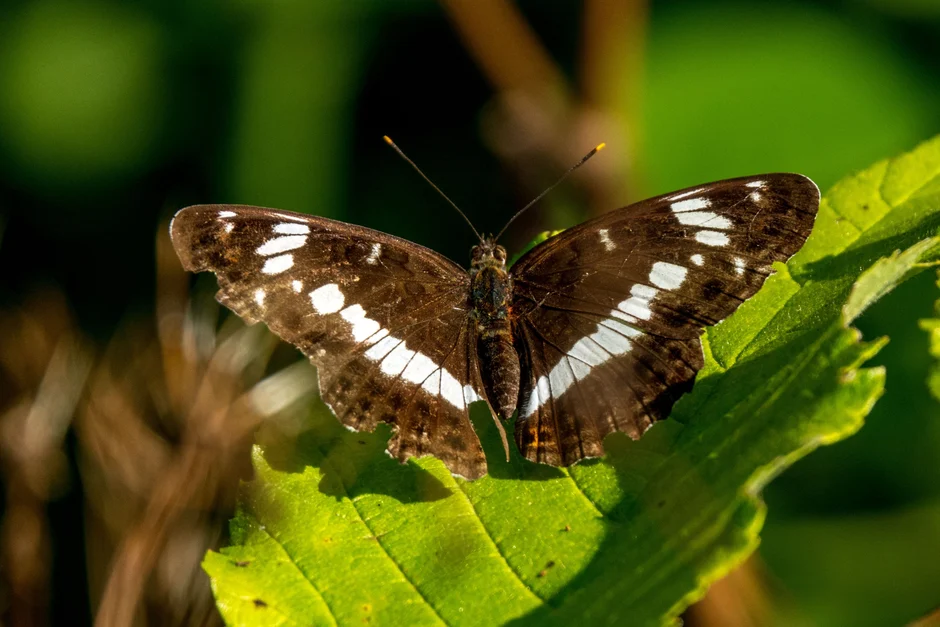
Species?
Limenitis camilla (also Ladoga camilla)
